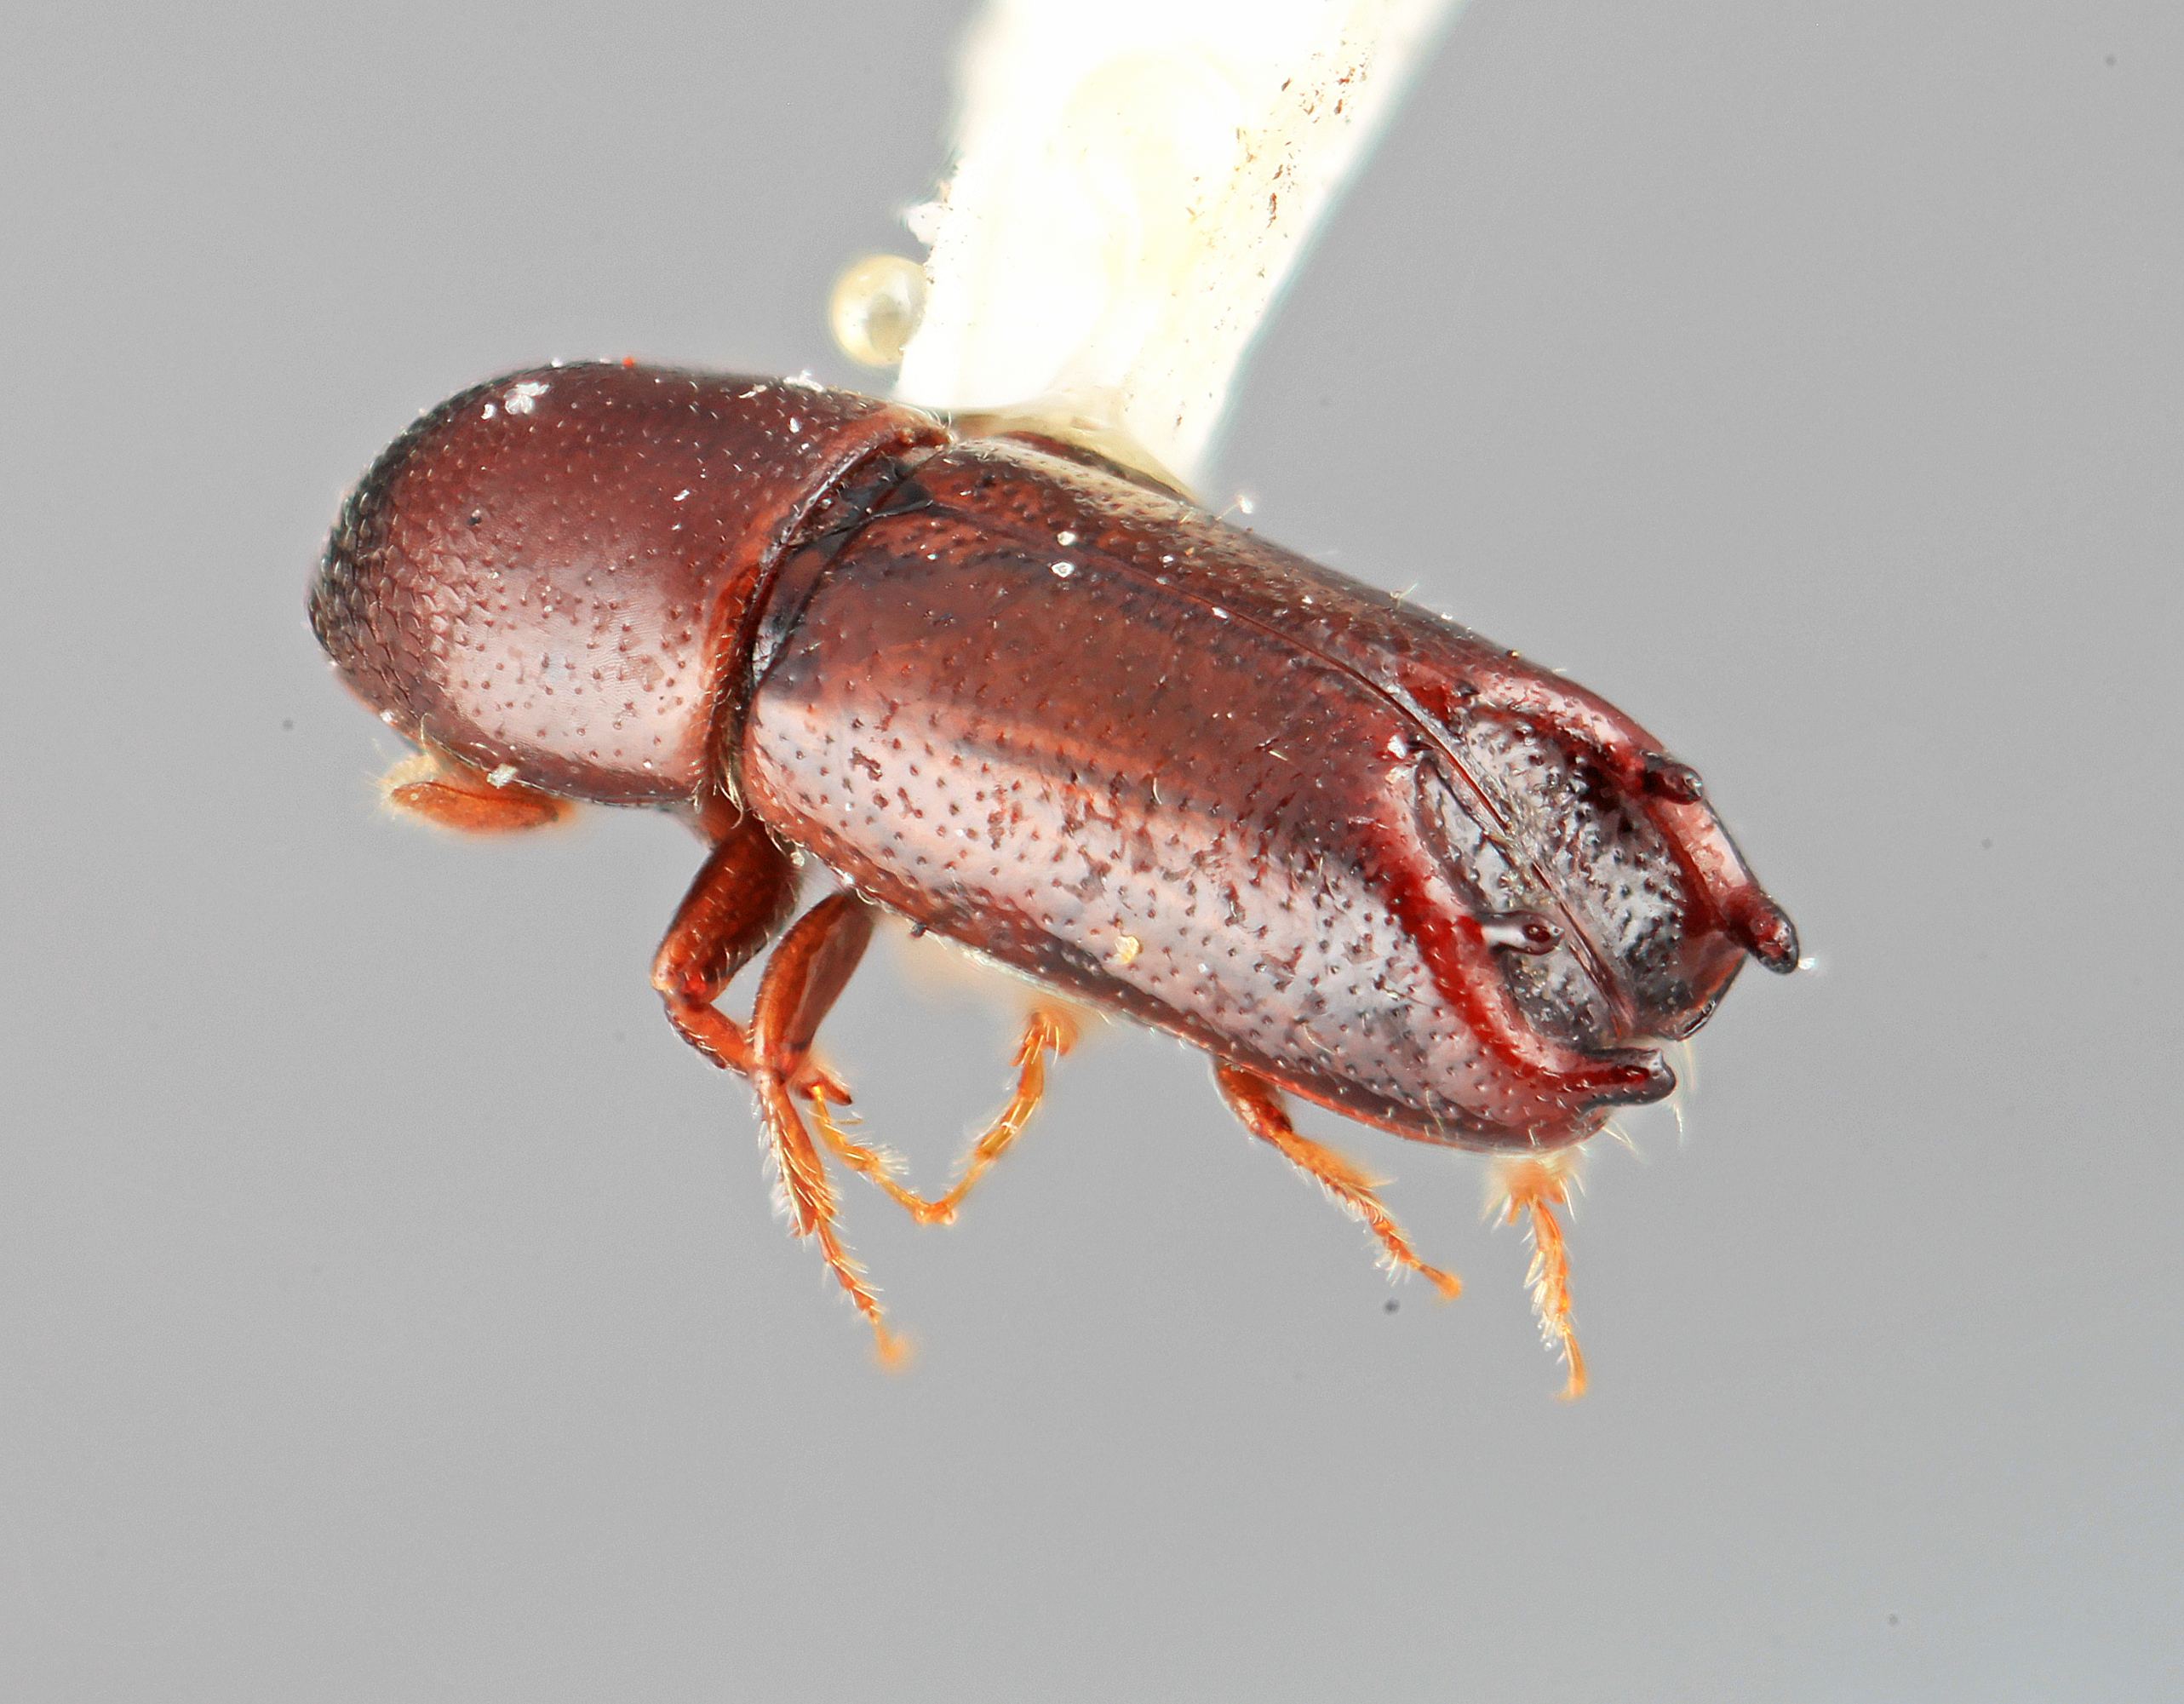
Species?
Tricolus aciculatus
